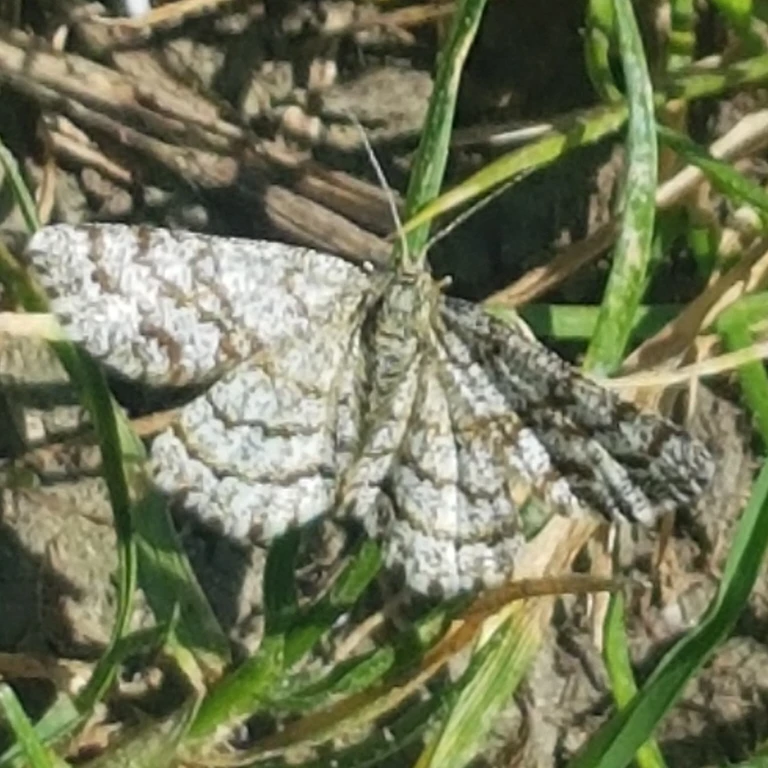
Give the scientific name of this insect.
Ematurga atomaria
